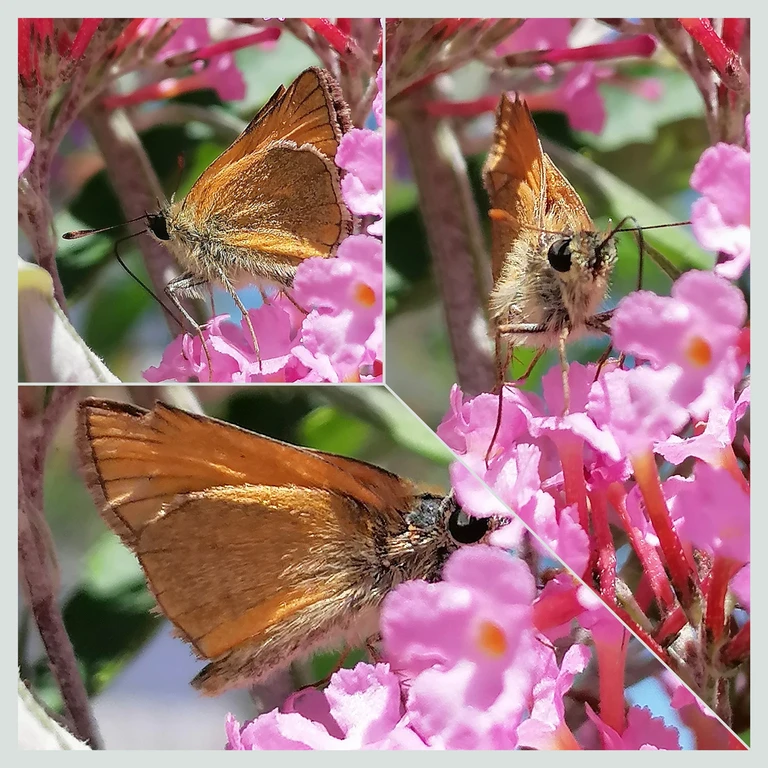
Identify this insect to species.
Thymelicus sylvestris
